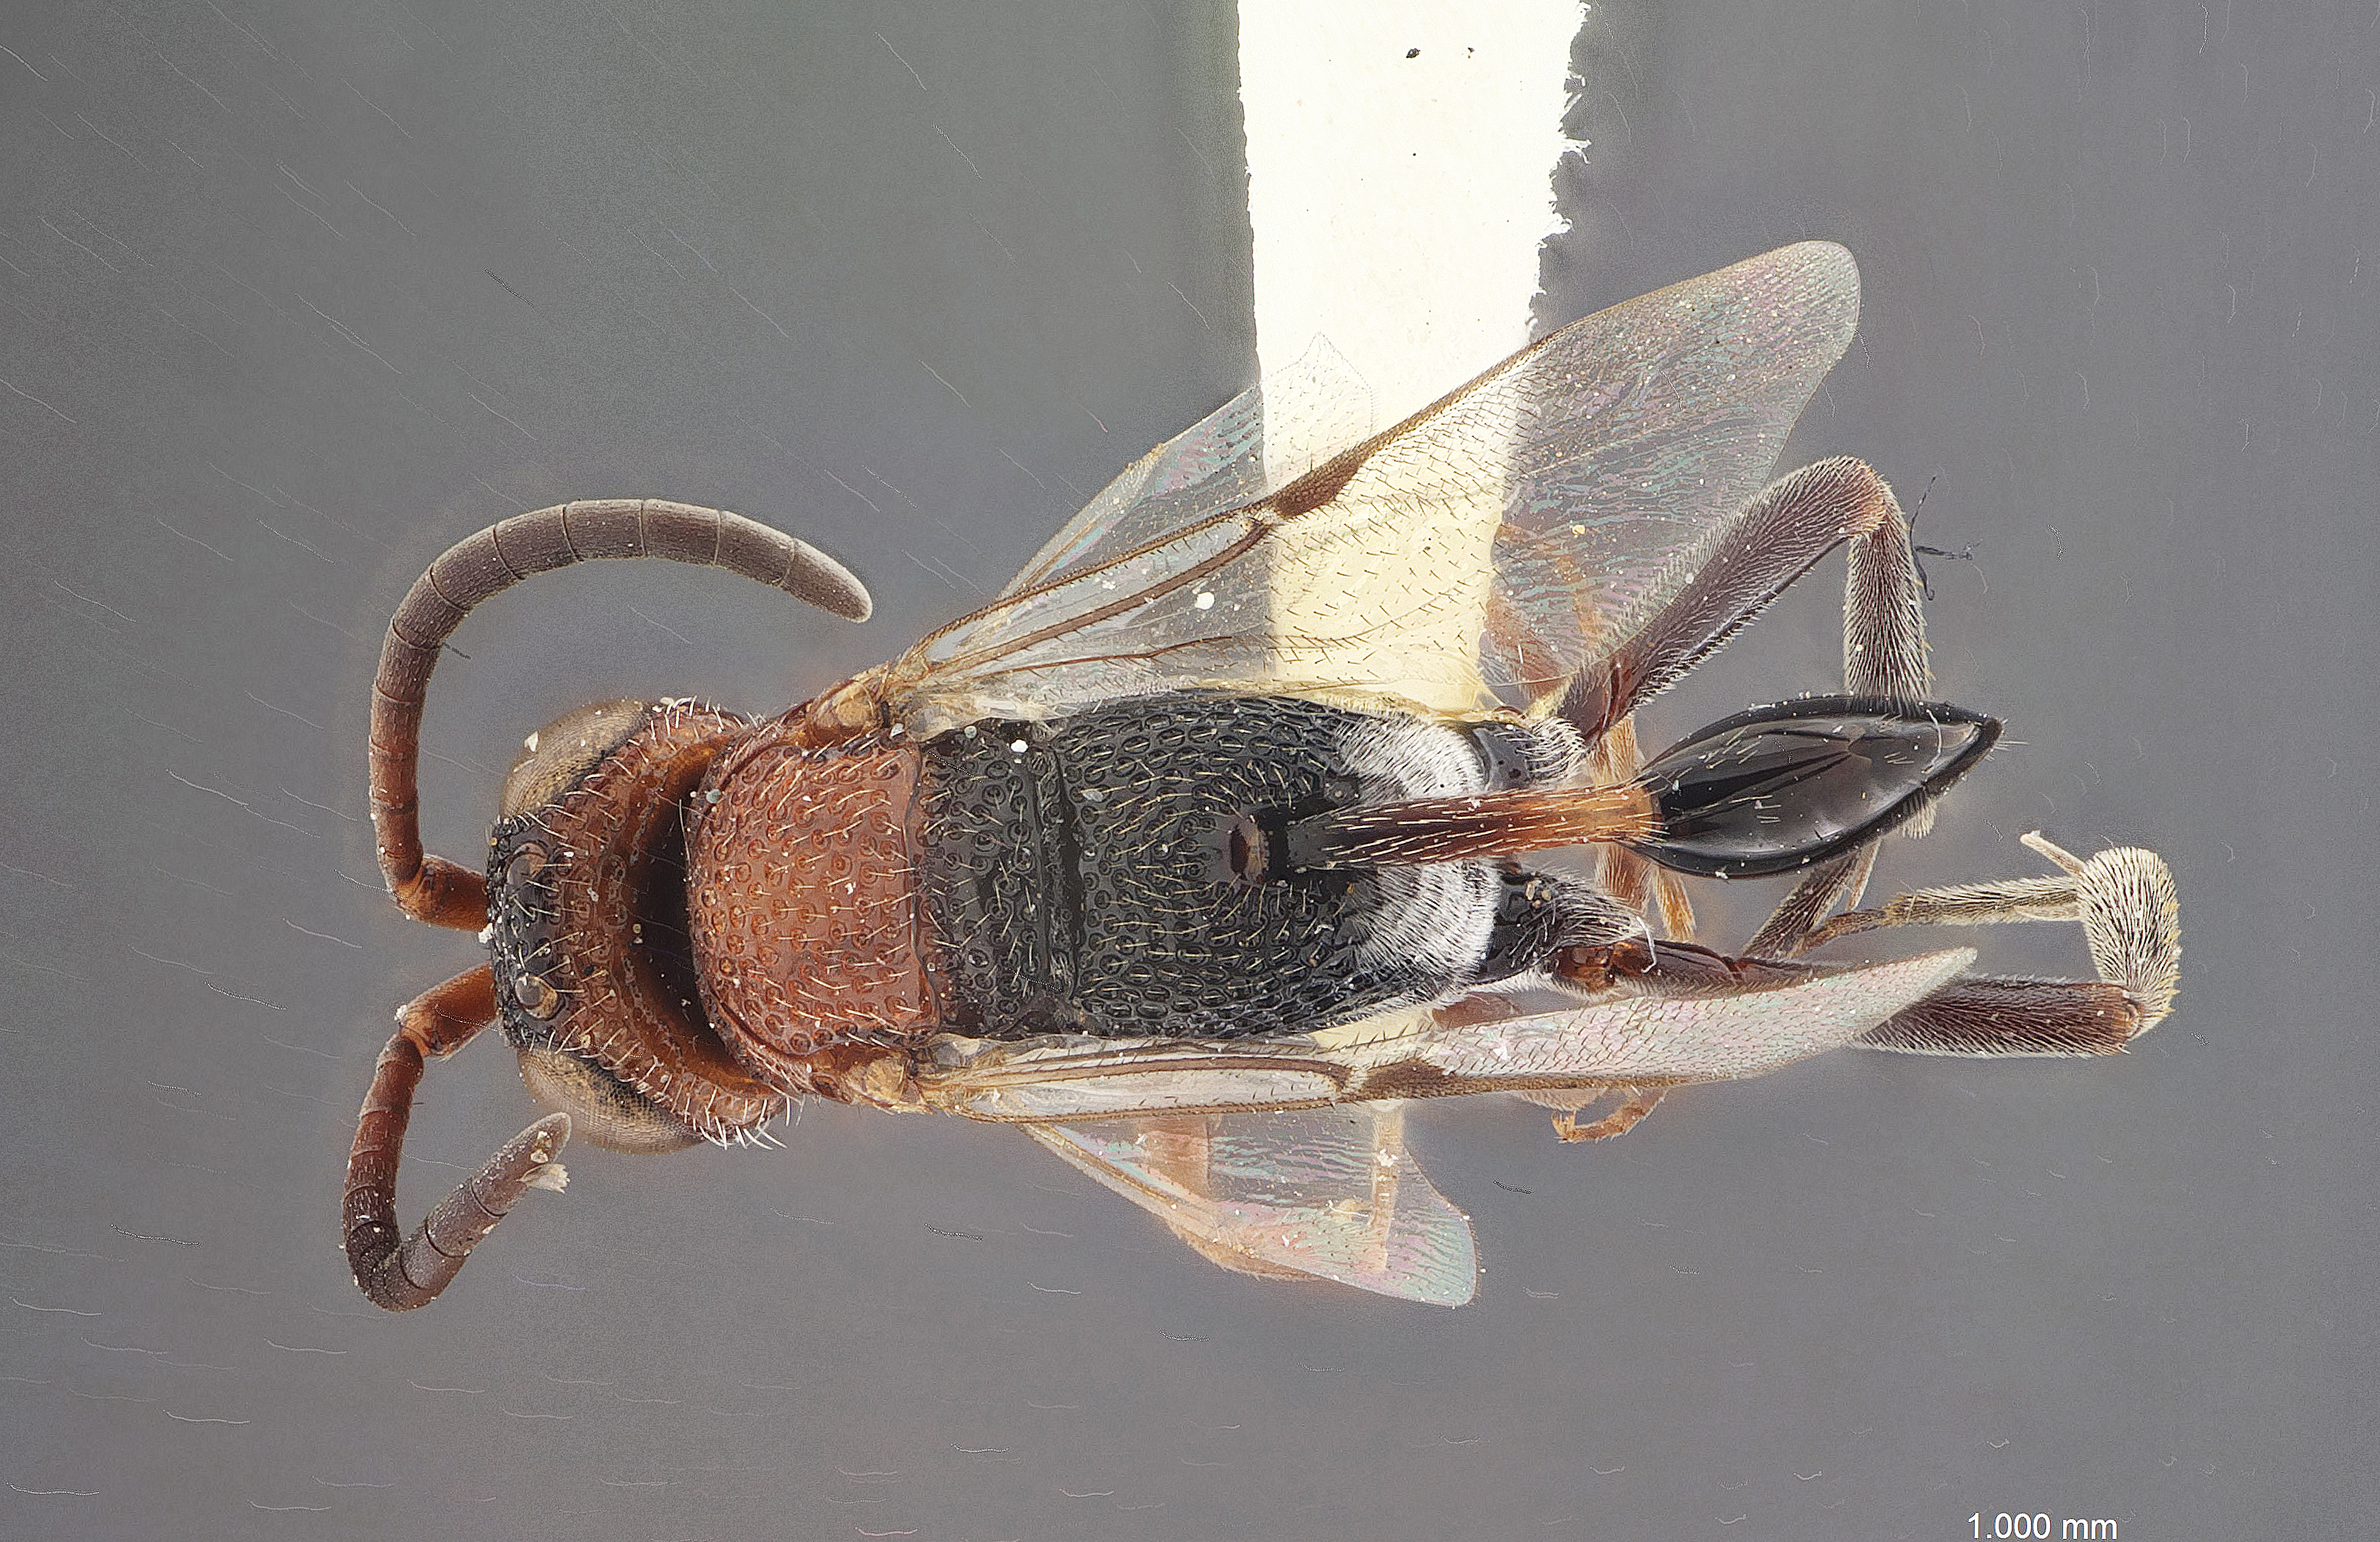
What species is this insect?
Hyptia oblonga
